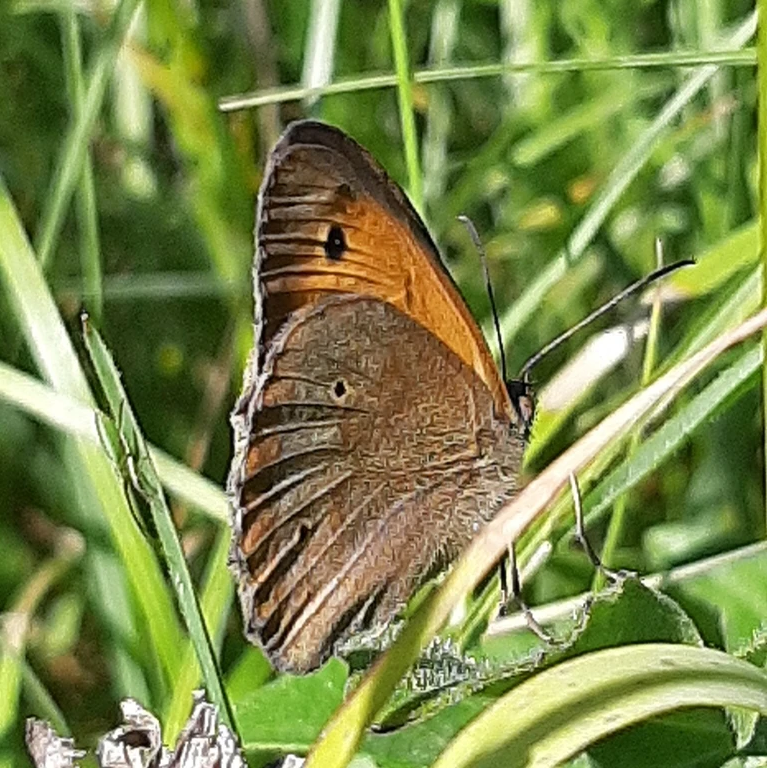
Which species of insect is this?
Maniola jurtina
